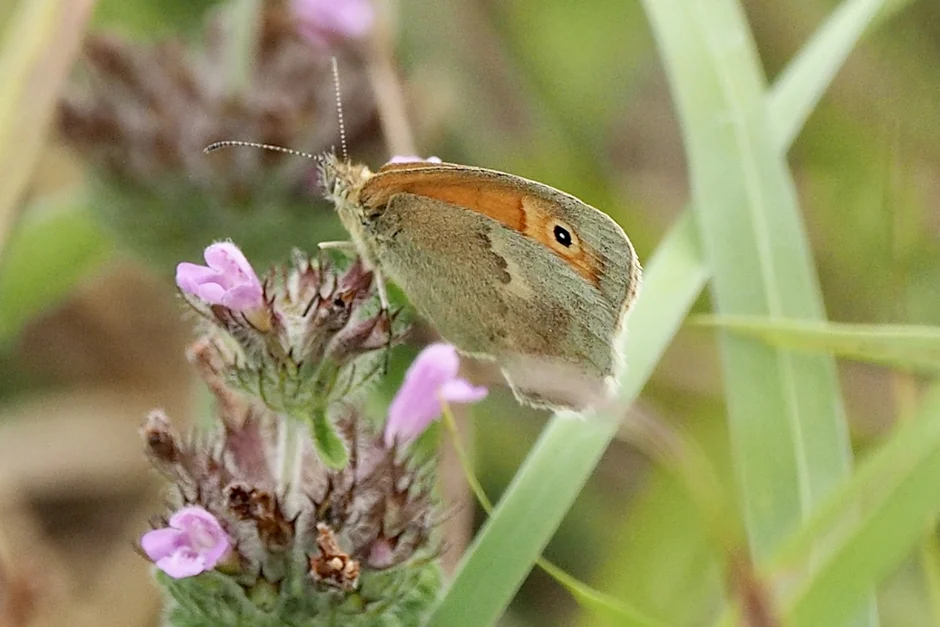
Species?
Coenonympha pamphilus
